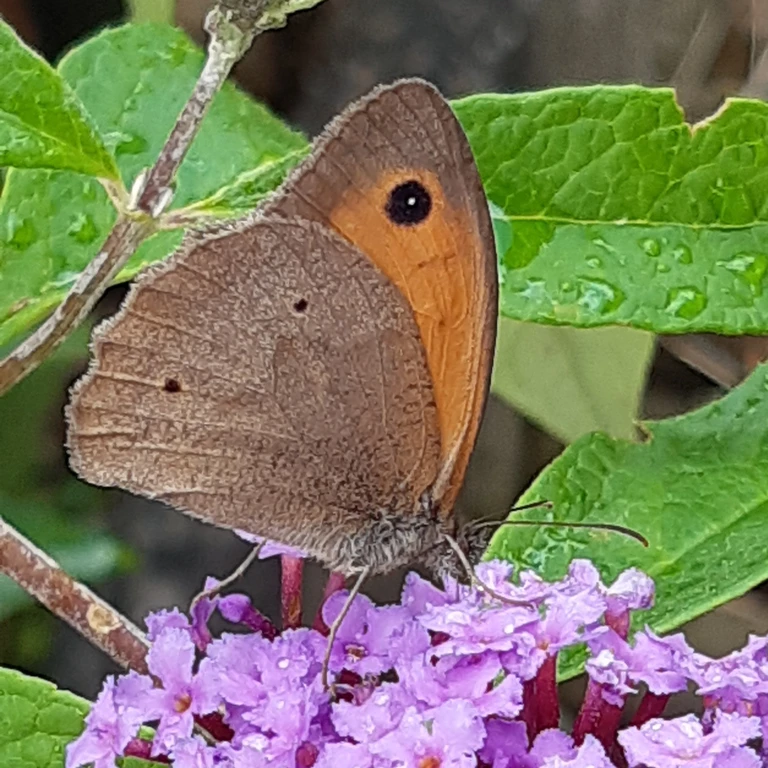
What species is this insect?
Maniola jurtina
